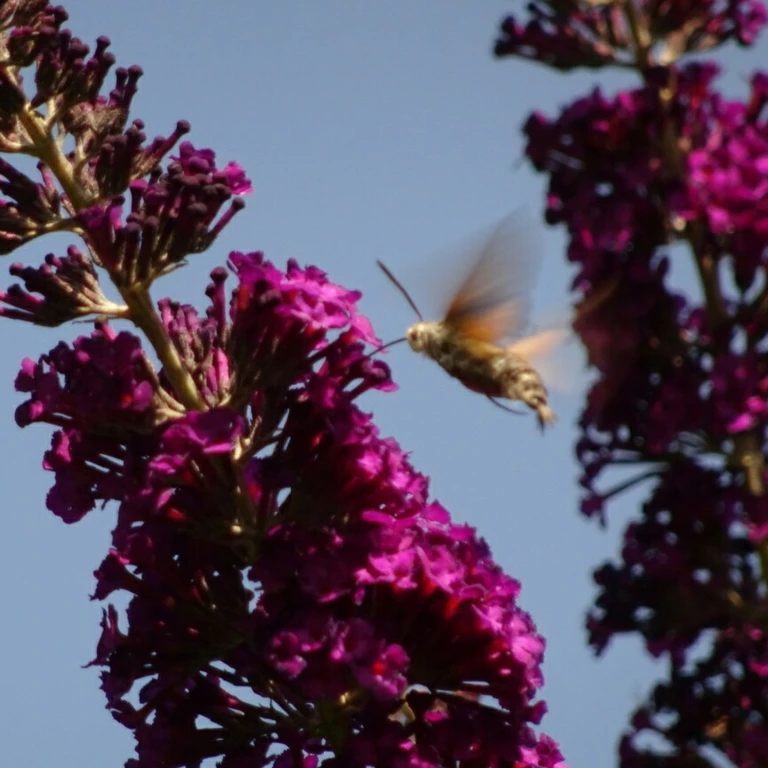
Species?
Macroglossum stellatarum
